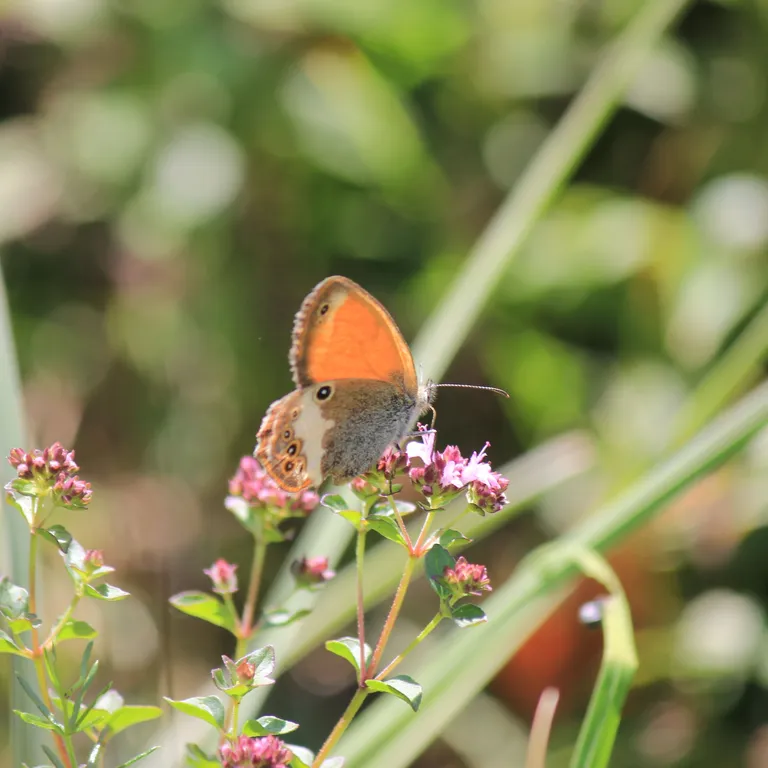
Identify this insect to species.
Coenonympha arcania
